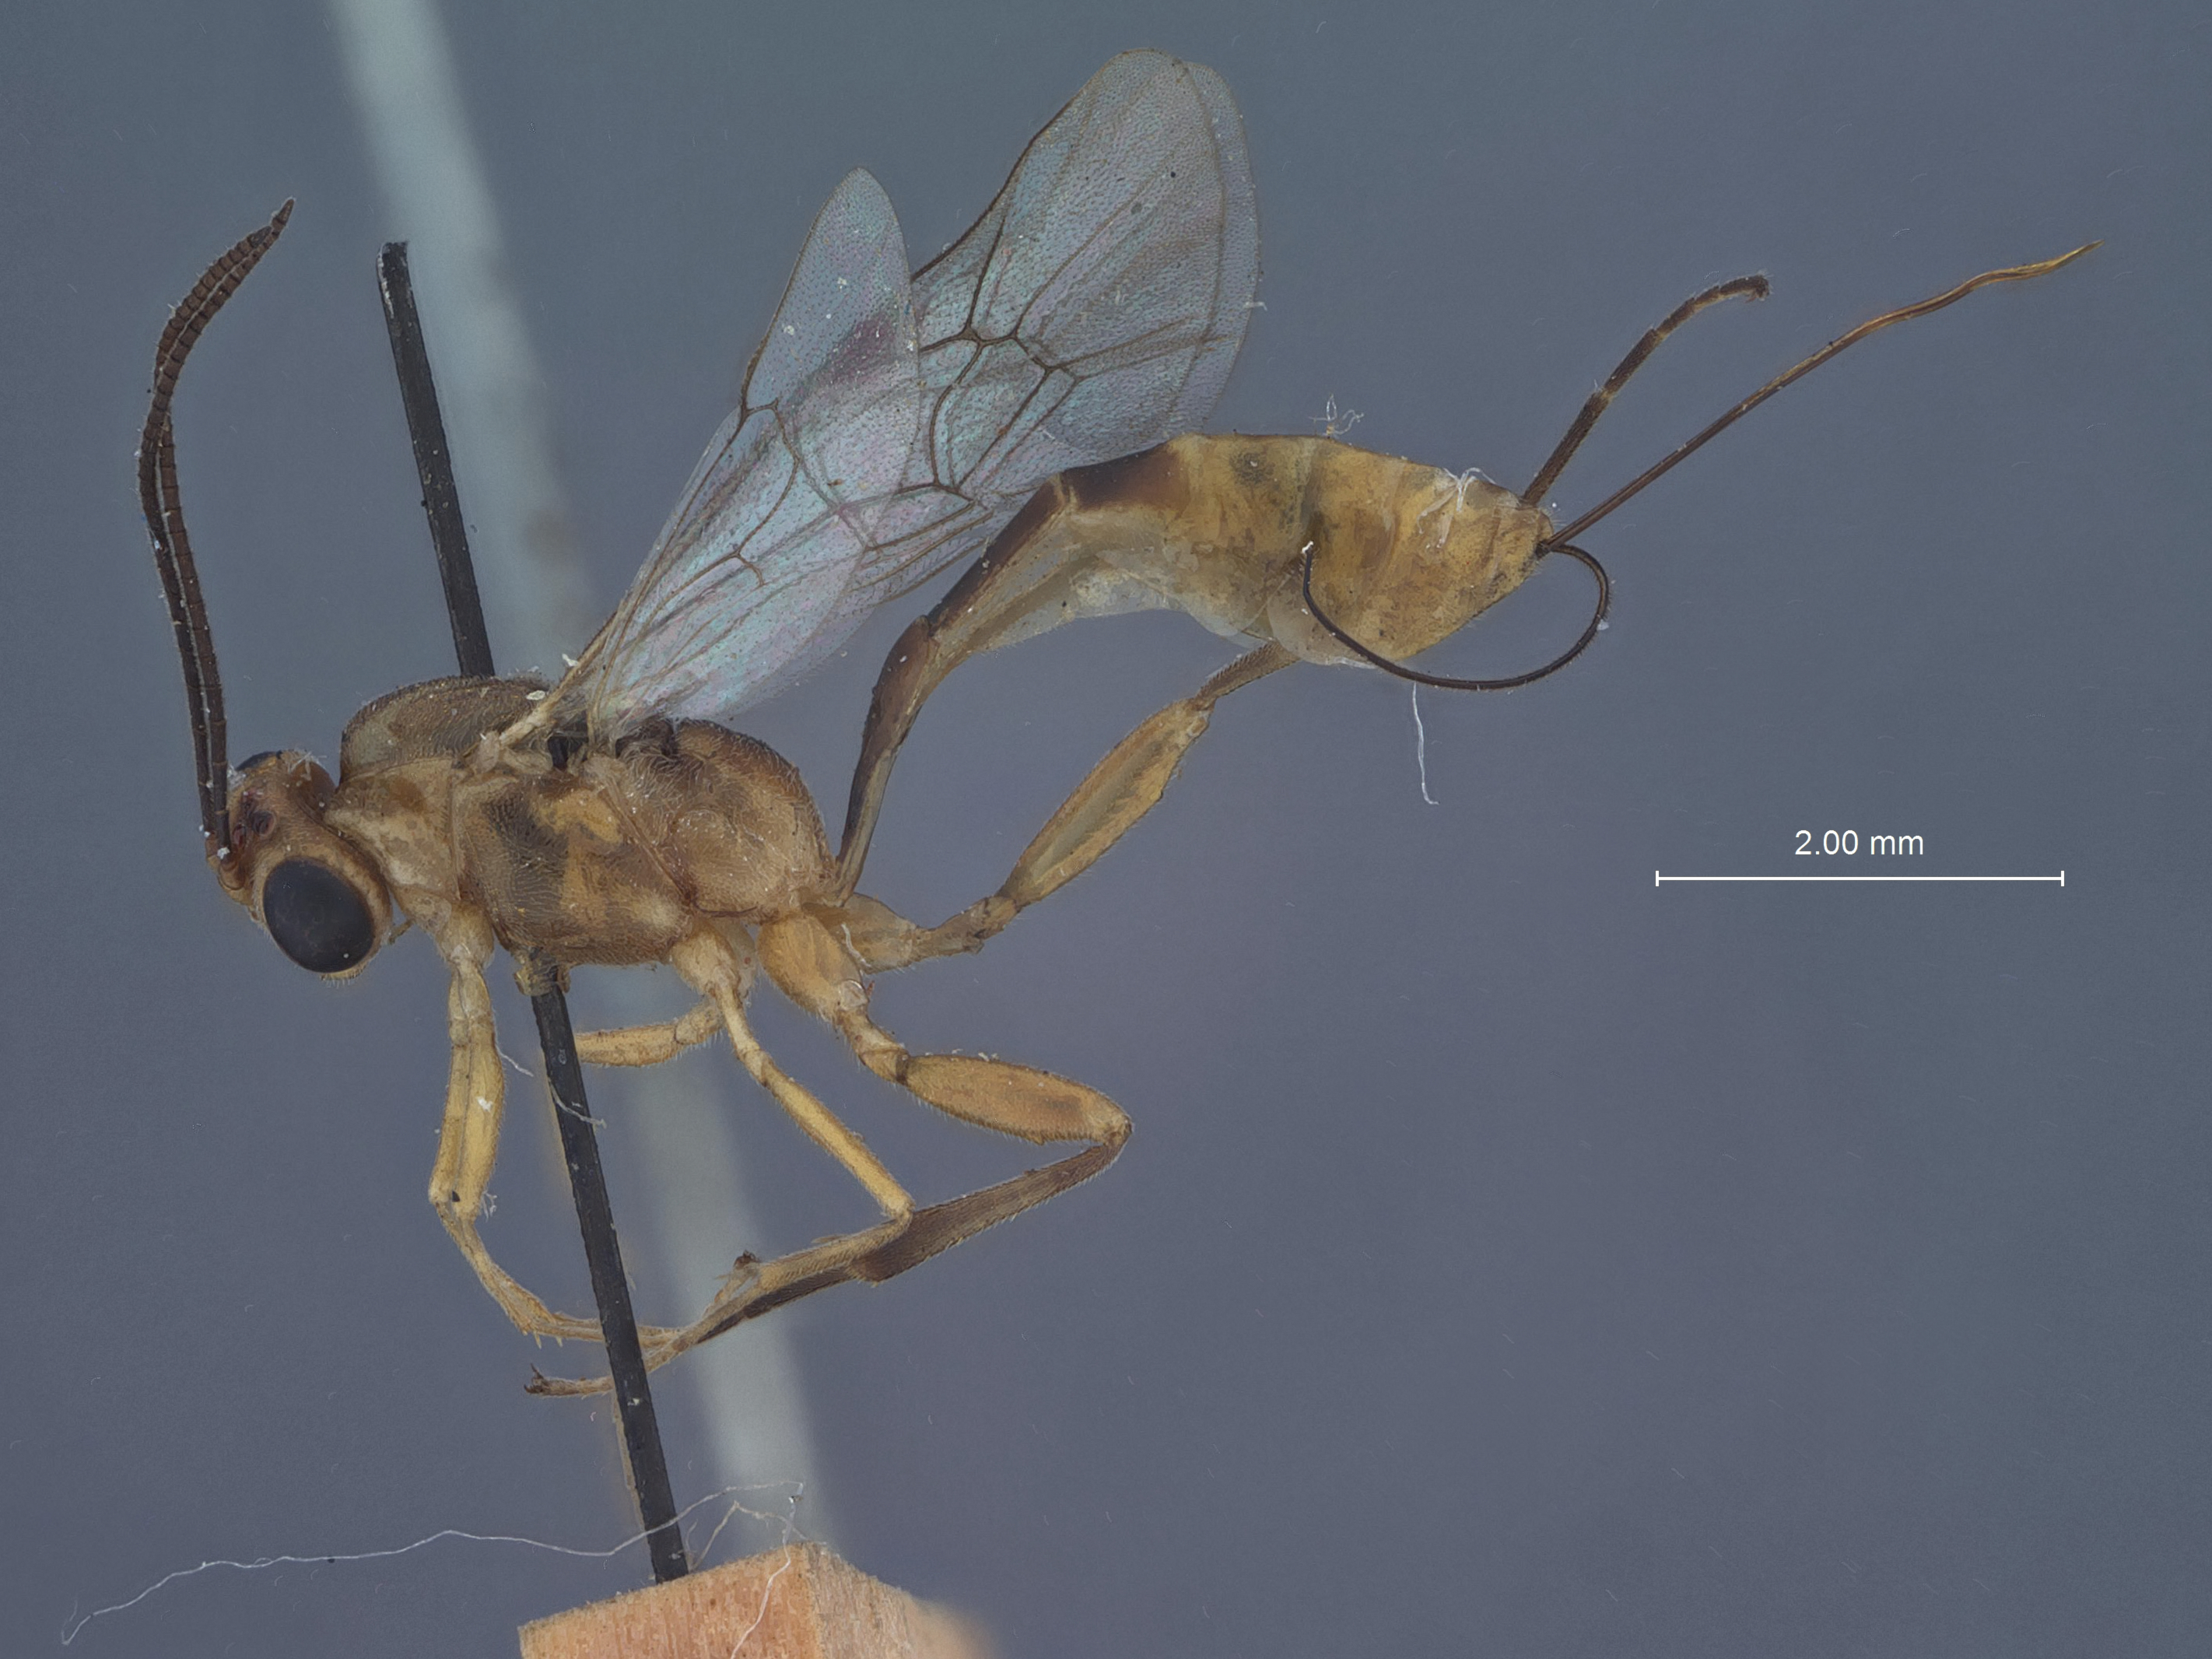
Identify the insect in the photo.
Pristomerus euzopherae
